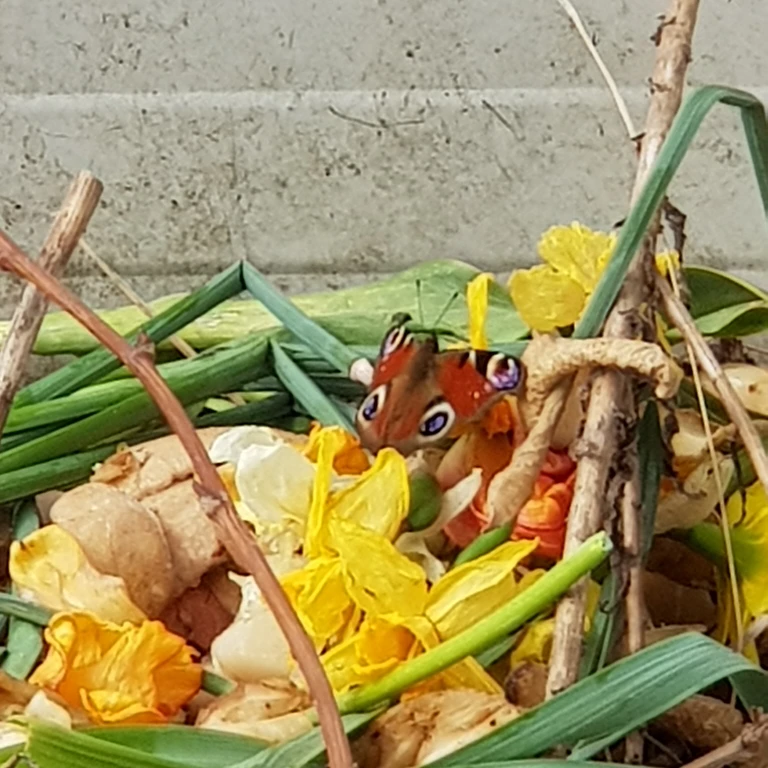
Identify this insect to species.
Aglais io
